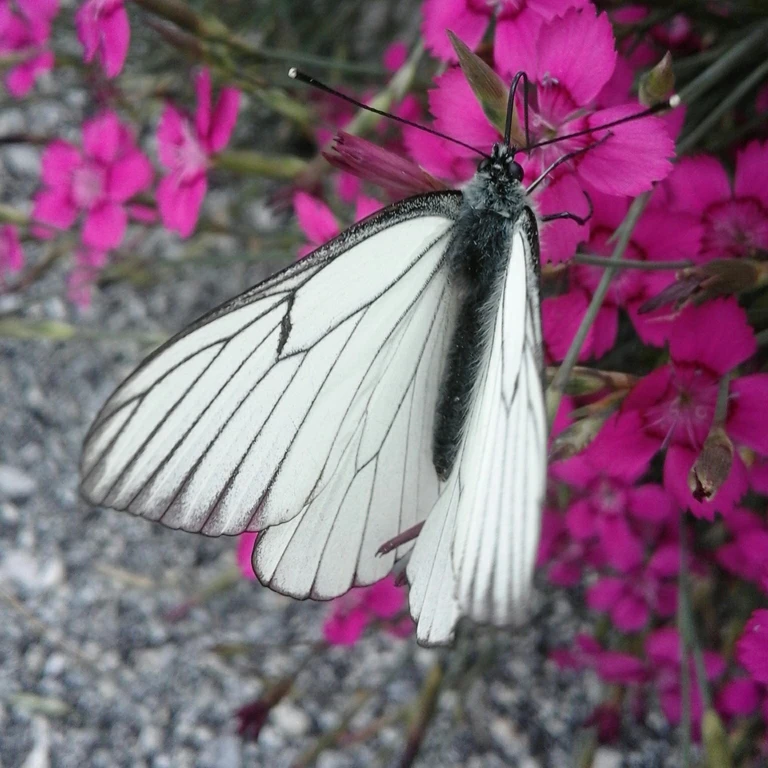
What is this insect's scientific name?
Aporia crataegi
